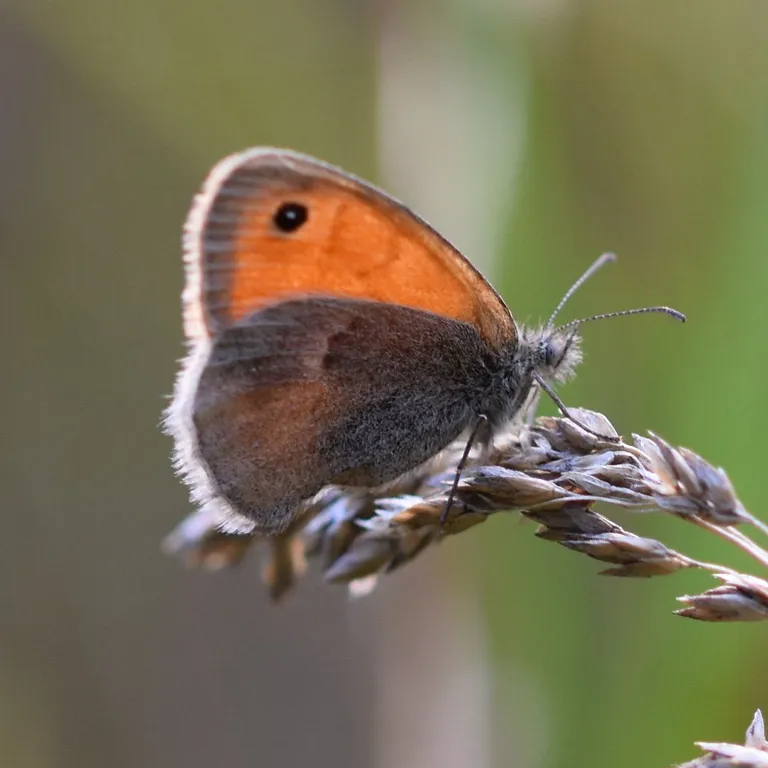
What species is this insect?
Coenonympha pamphilus
